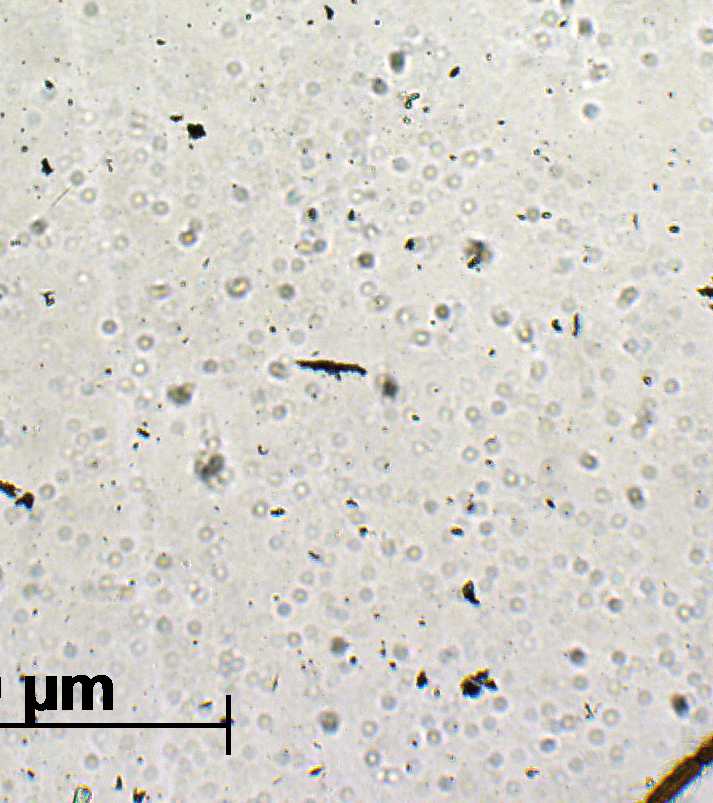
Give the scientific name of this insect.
Tetrastichus tritrichia
